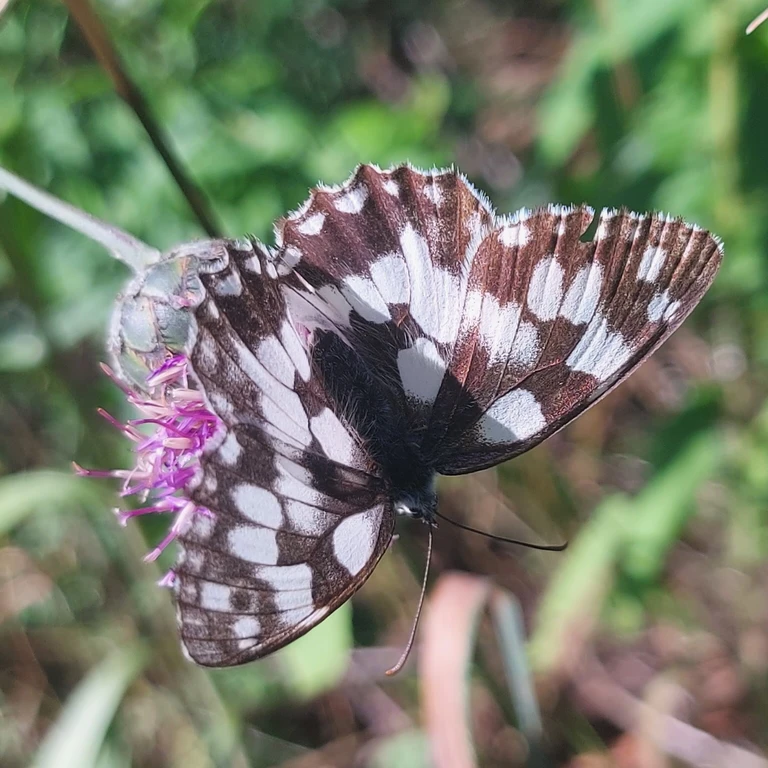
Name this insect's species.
Melanargia galathea
